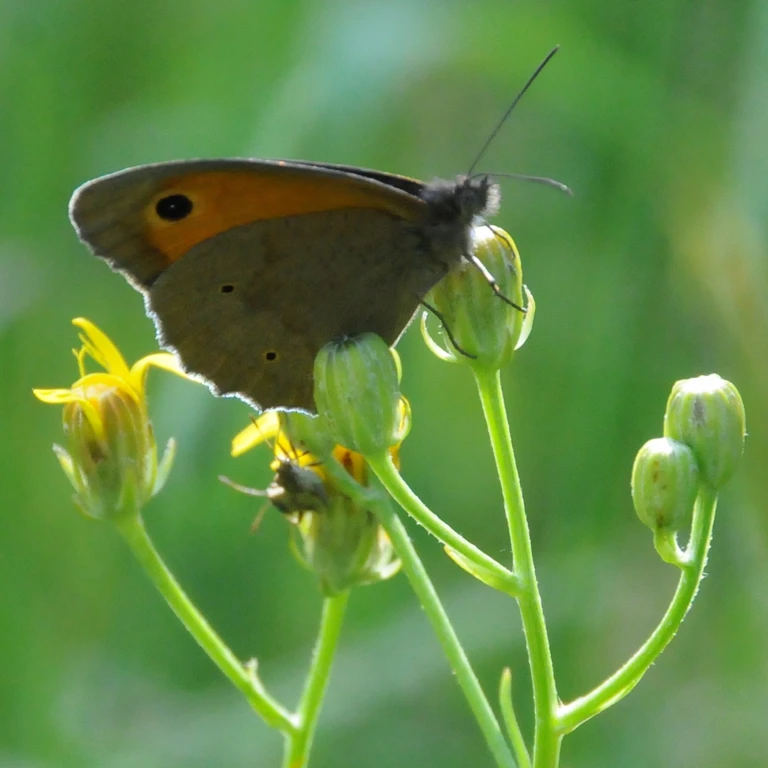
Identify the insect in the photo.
Maniola jurtina
